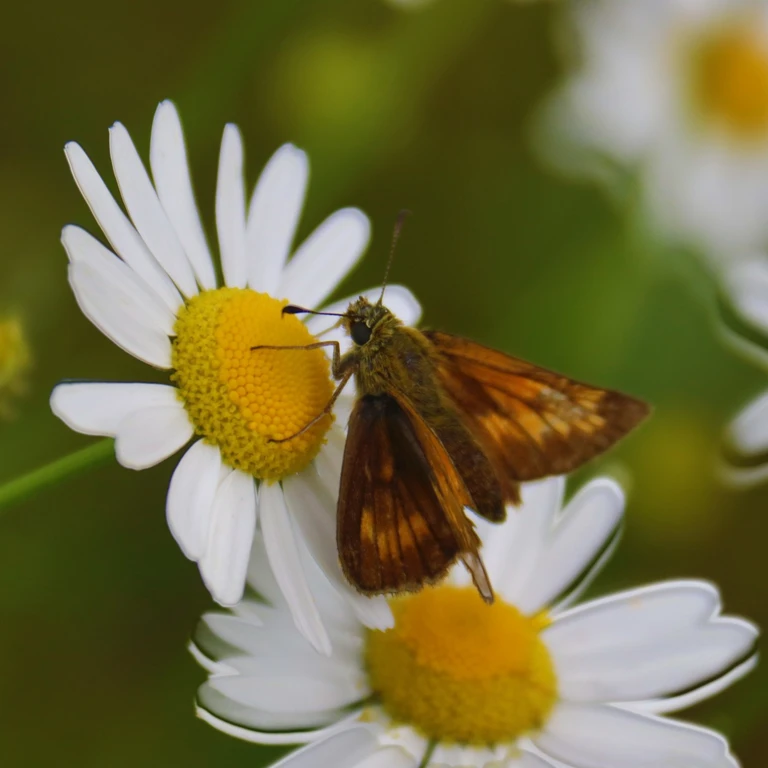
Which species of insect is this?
Ochlodes sylvanus (also Ochlodes venata)
